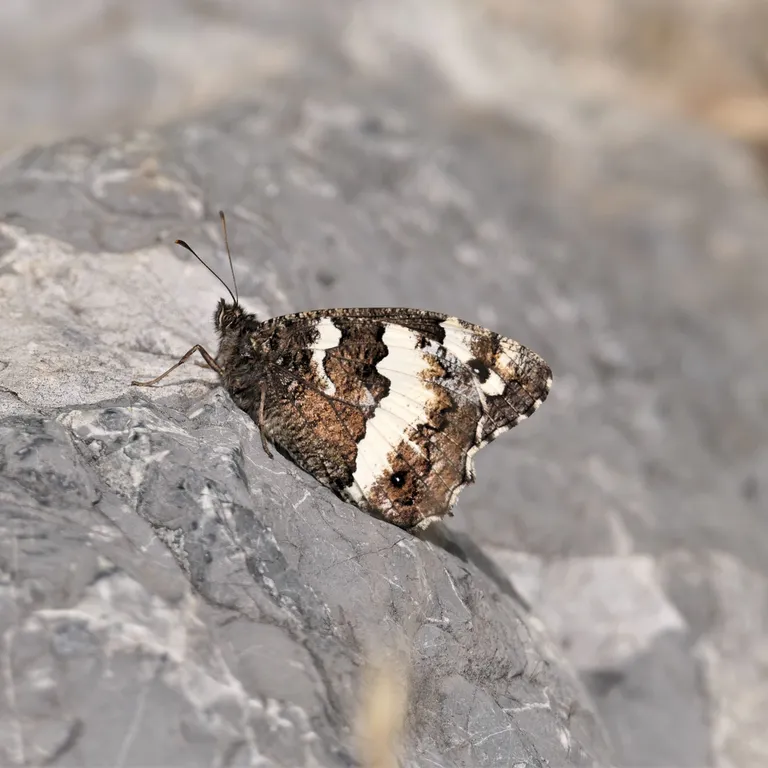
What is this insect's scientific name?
Brintesia circe
